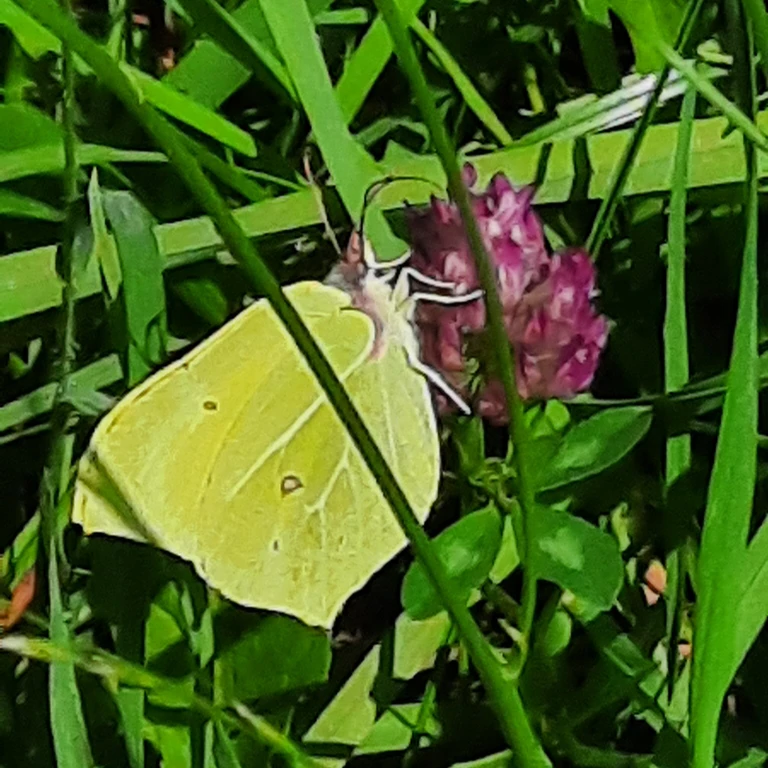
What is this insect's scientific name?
Gonepteryx rhamni
